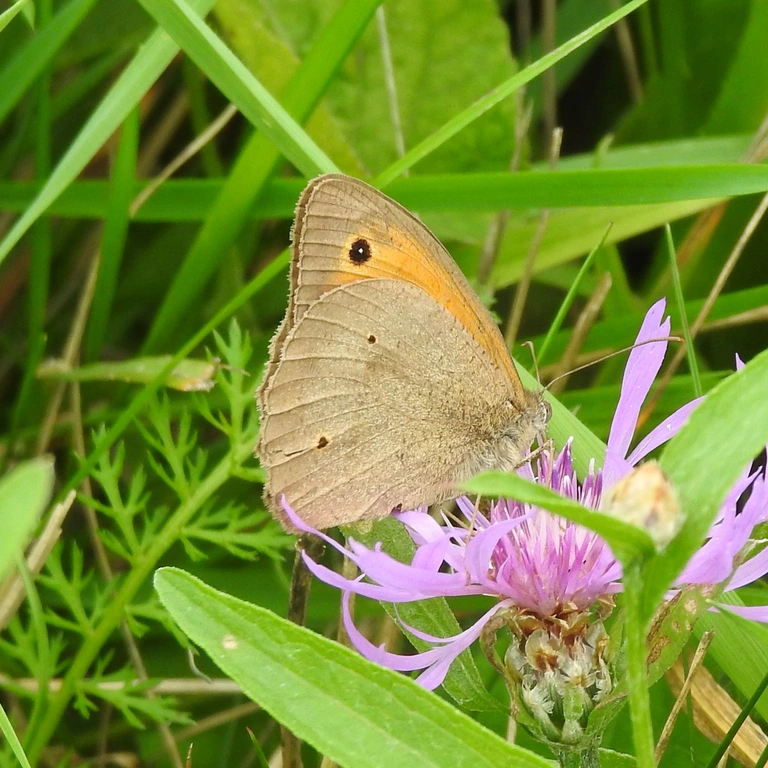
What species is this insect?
Maniola jurtina
